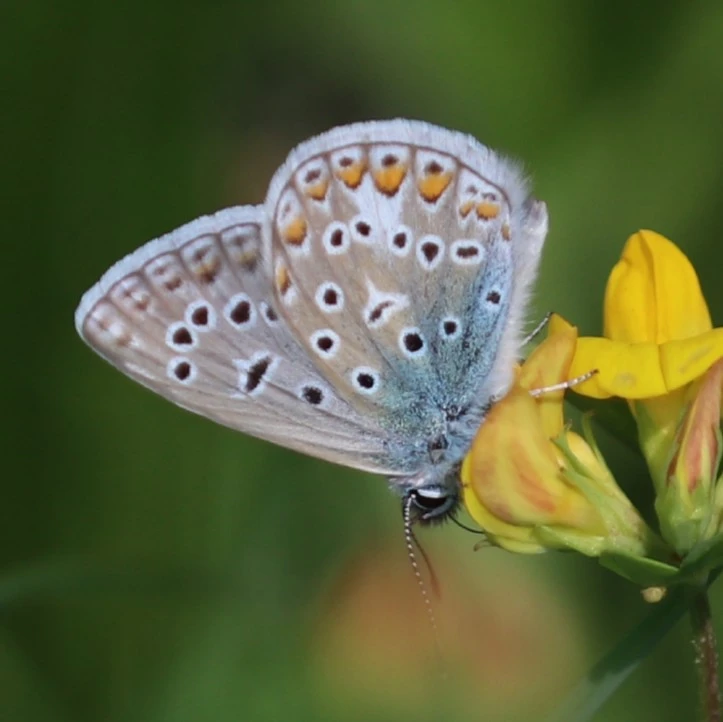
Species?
Polyommatus icarus
